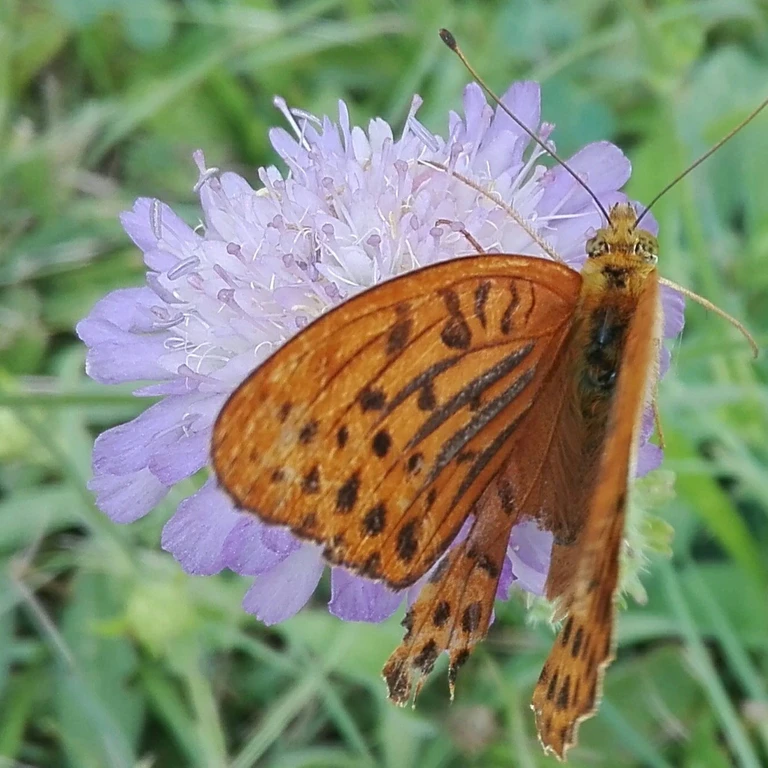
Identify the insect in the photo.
Argynnis paphia
